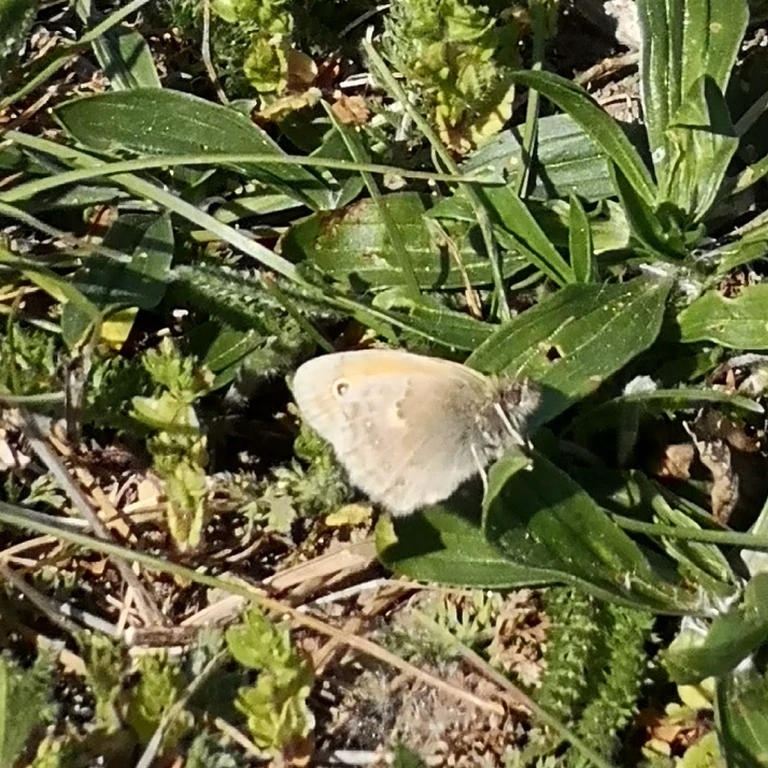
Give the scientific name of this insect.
Coenonympha pamphilus
